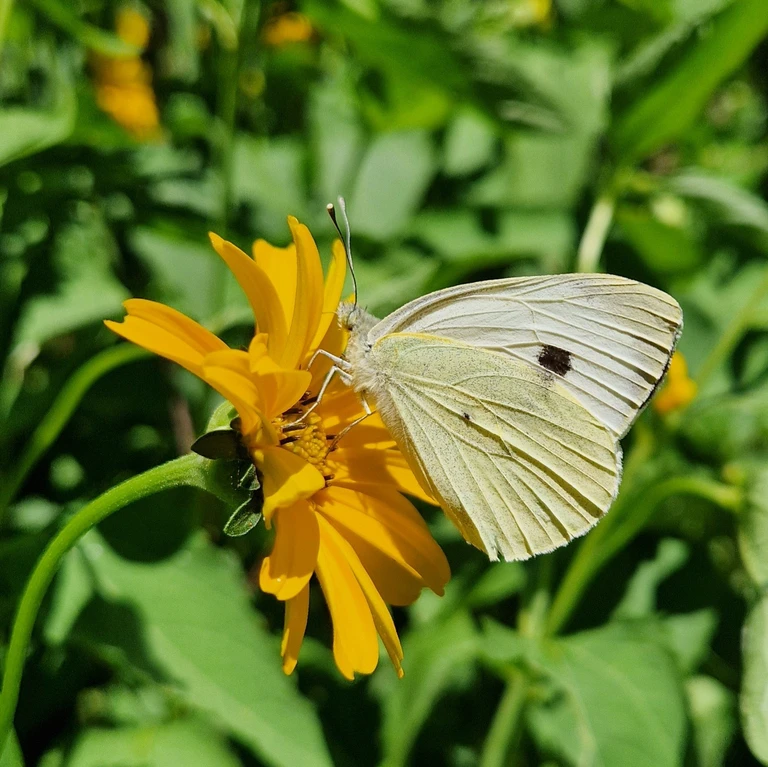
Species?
Pieris brassicae
